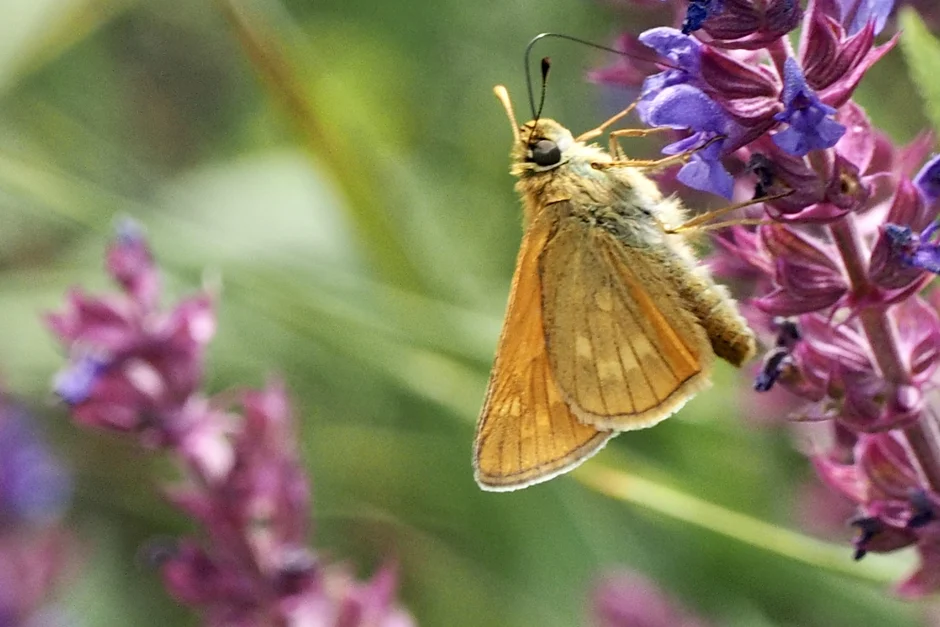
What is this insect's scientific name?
Ochlodes sylvanus (also Ochlodes venata)
